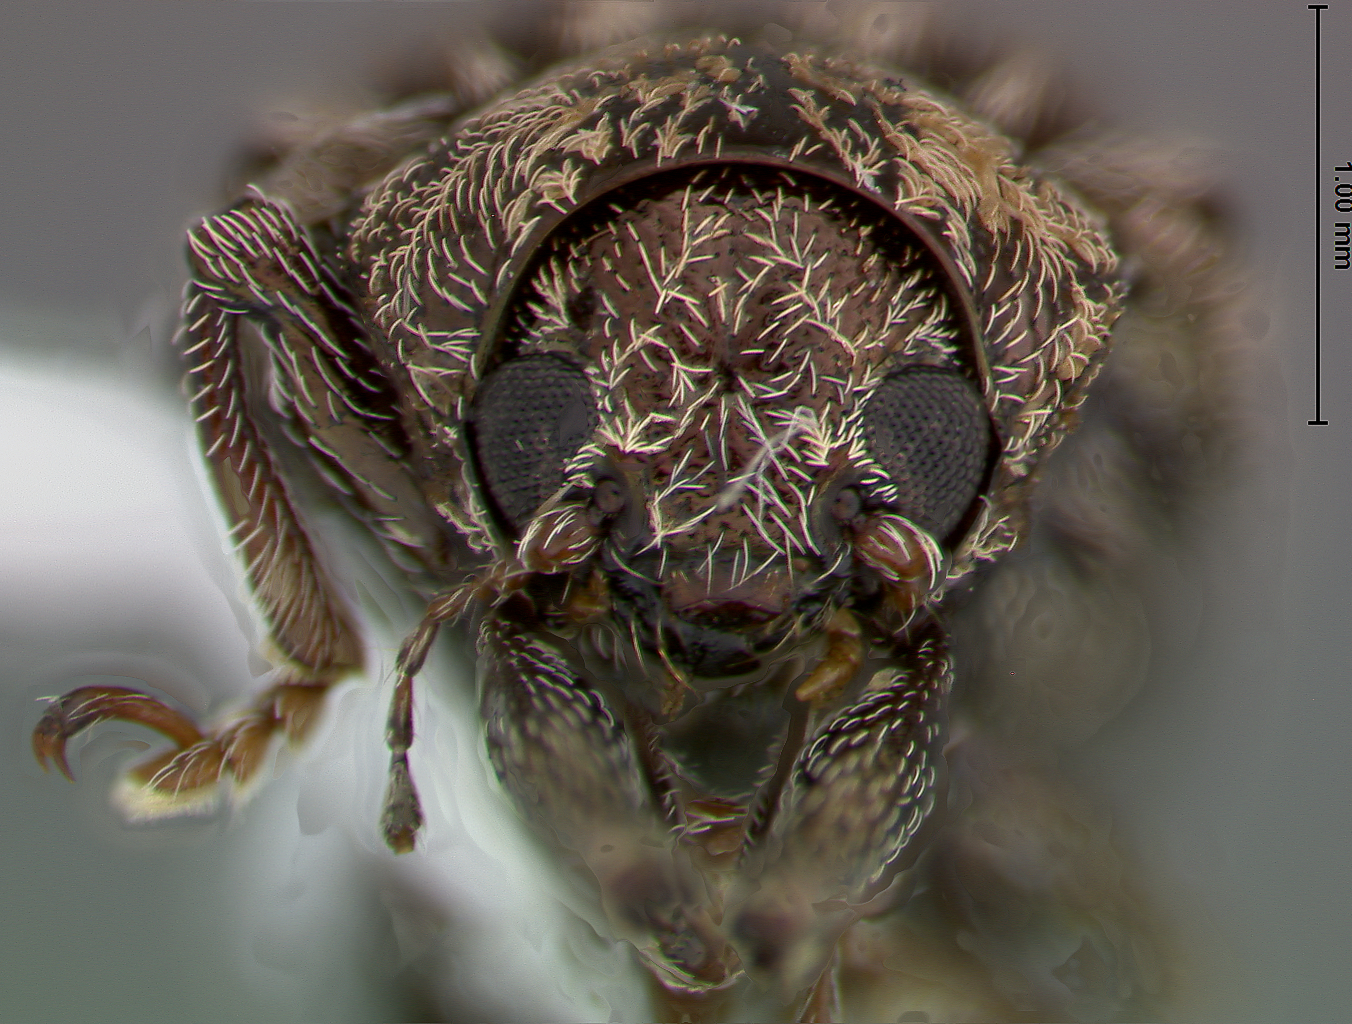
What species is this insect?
Chalcosicya humeralis
